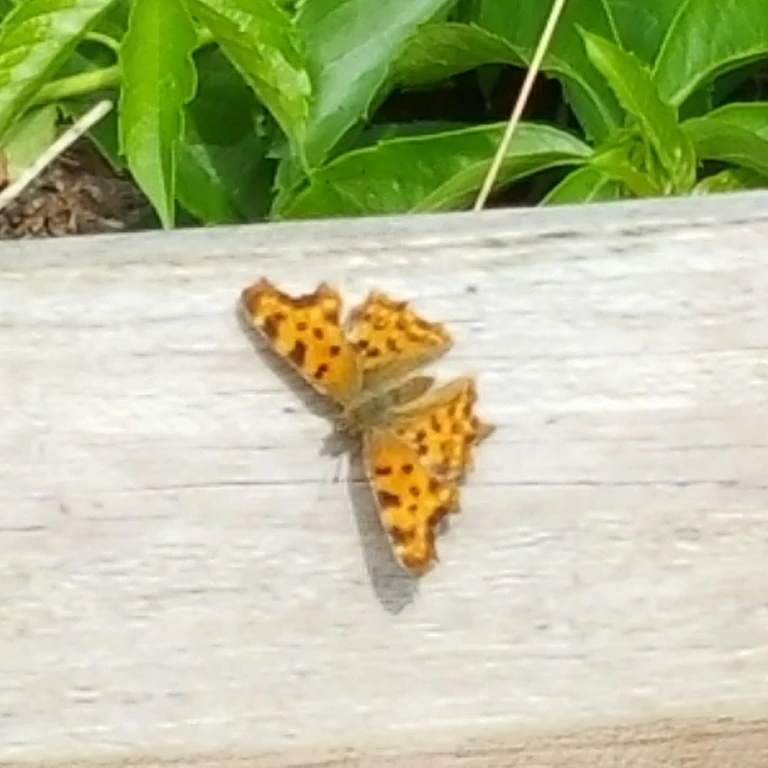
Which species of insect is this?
Polygonia c-album
